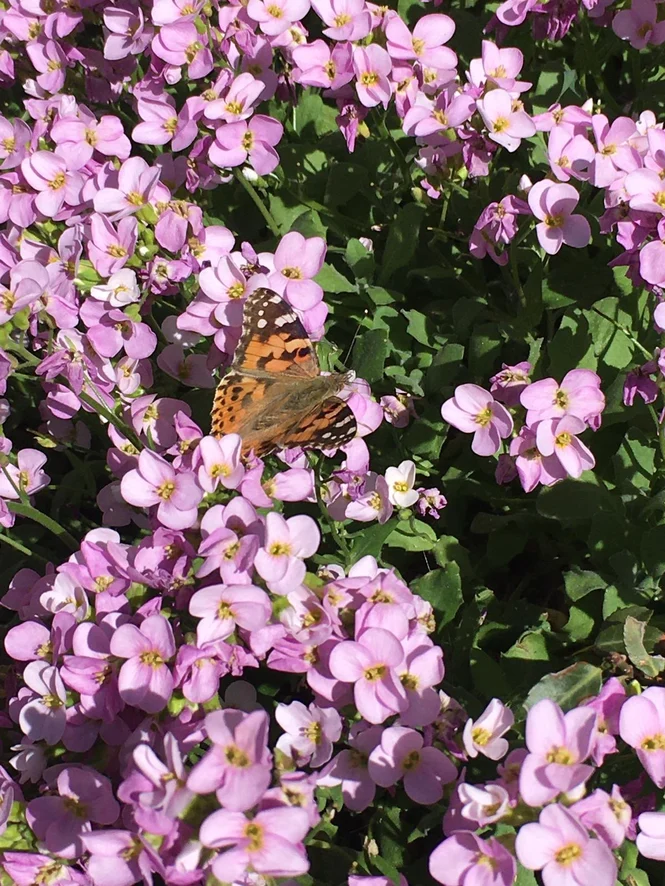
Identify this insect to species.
Vanessa cardui
